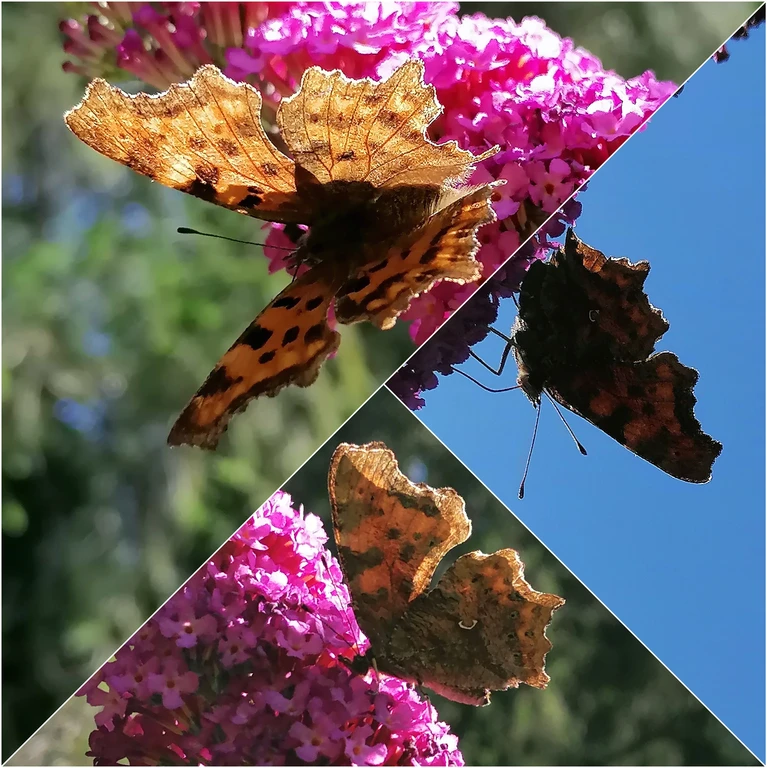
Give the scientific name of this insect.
Polygonia c-album
